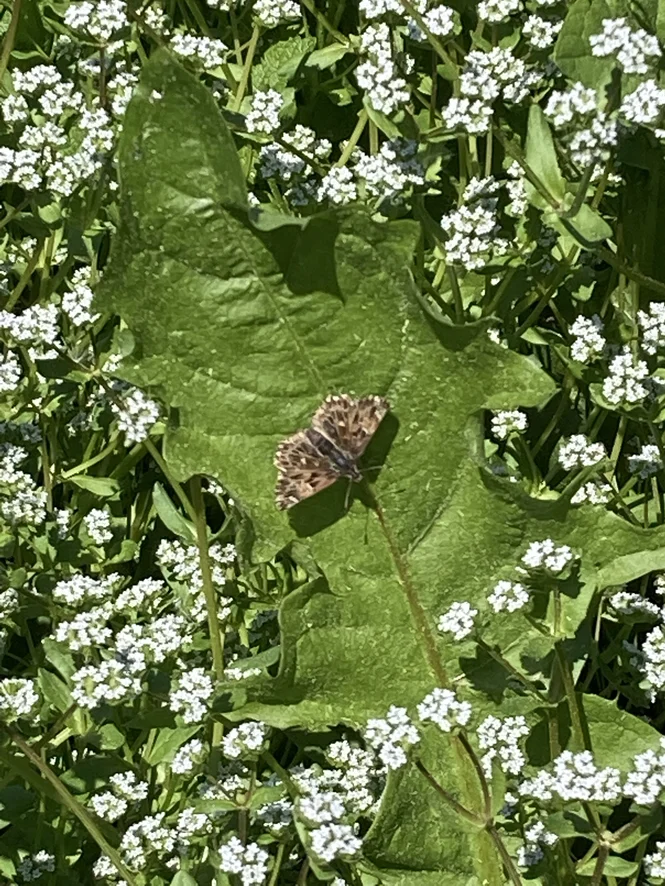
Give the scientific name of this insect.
Carcharodus alceae
